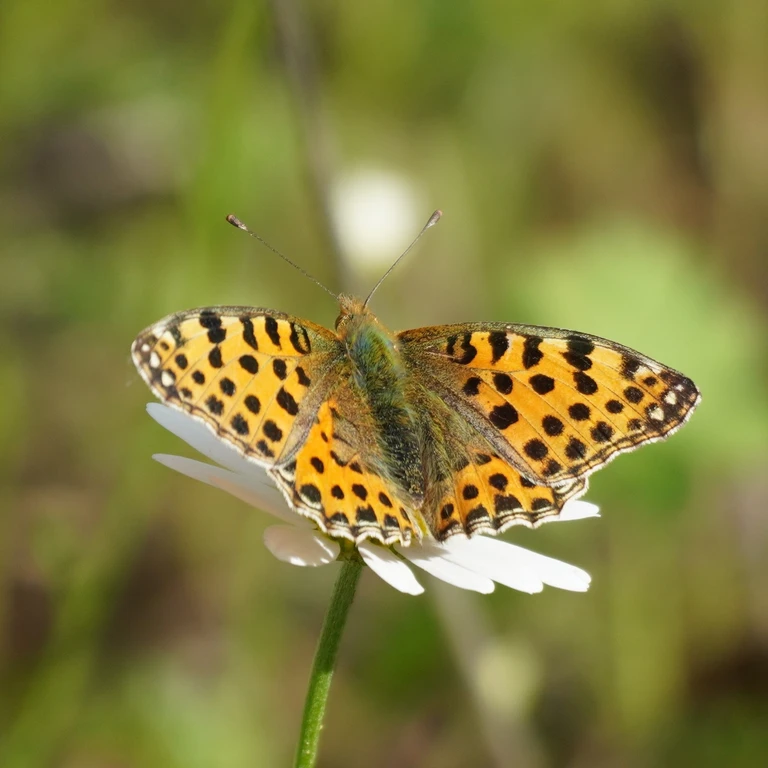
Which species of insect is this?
Issoria lathonia
